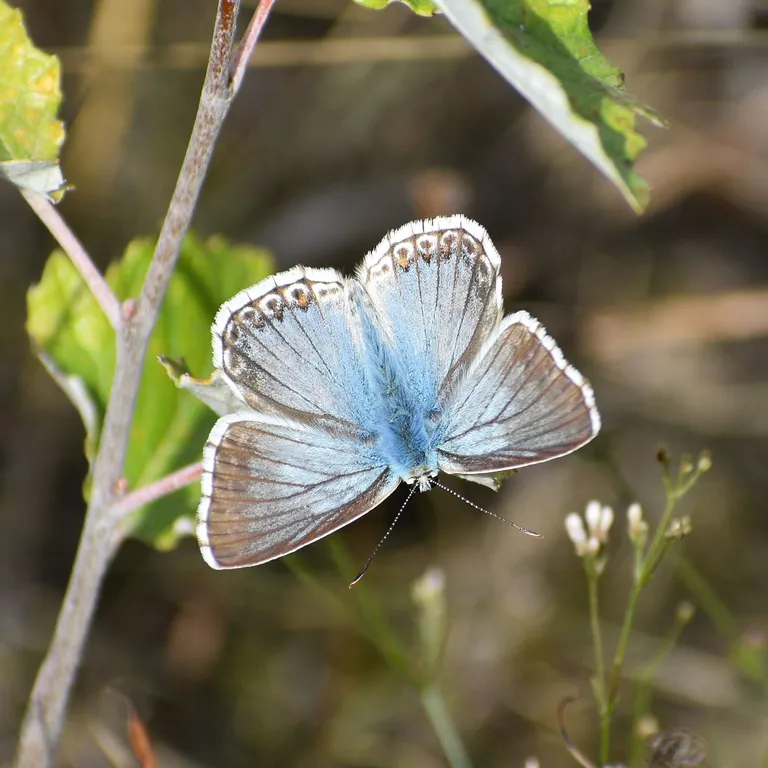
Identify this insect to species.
Lysandra coridon
